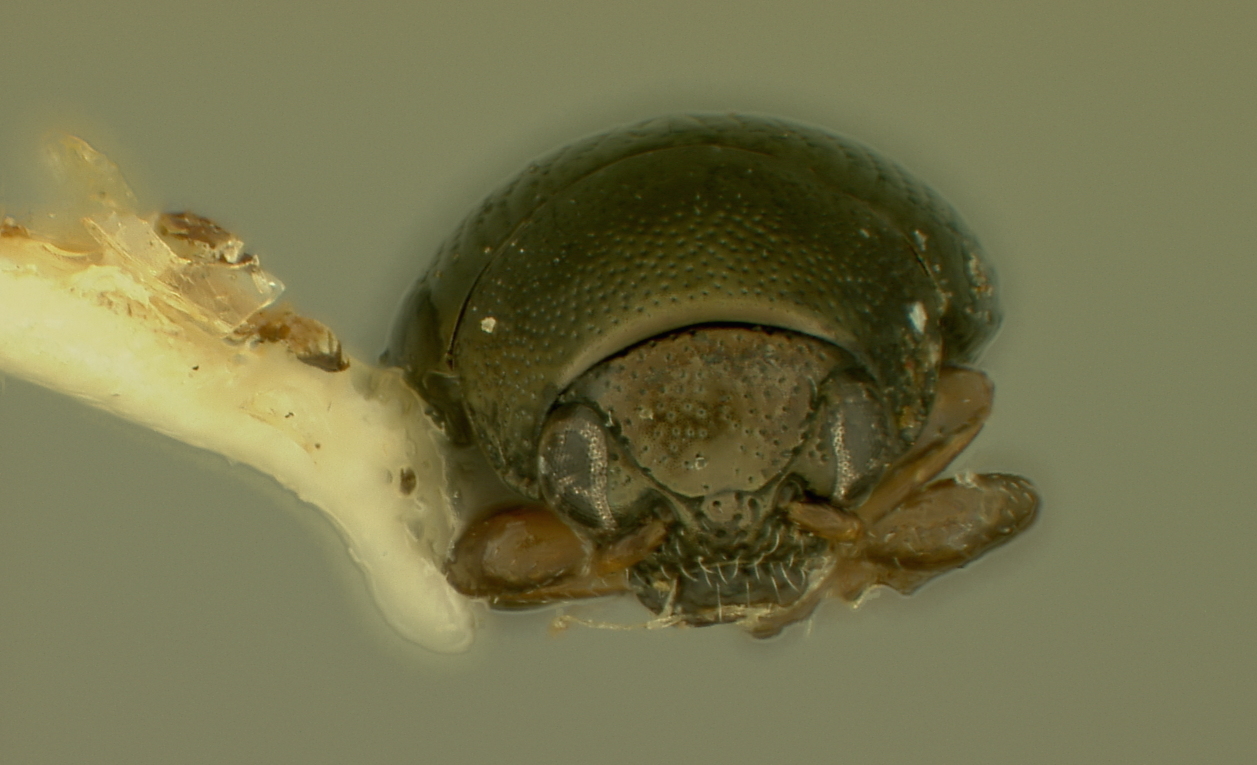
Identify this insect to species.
Chaetocnema fuscata
